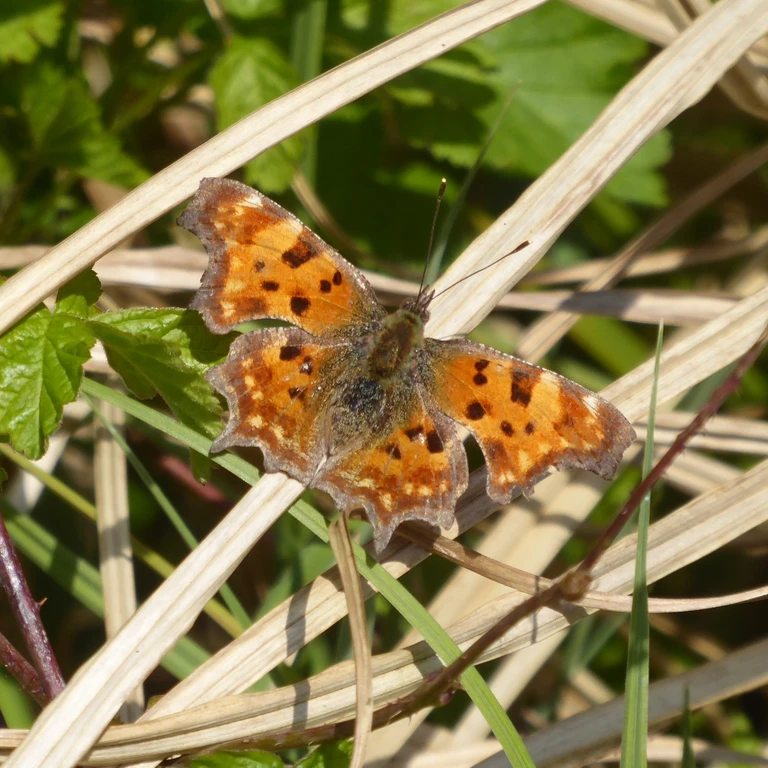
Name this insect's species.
Polygonia c-album
